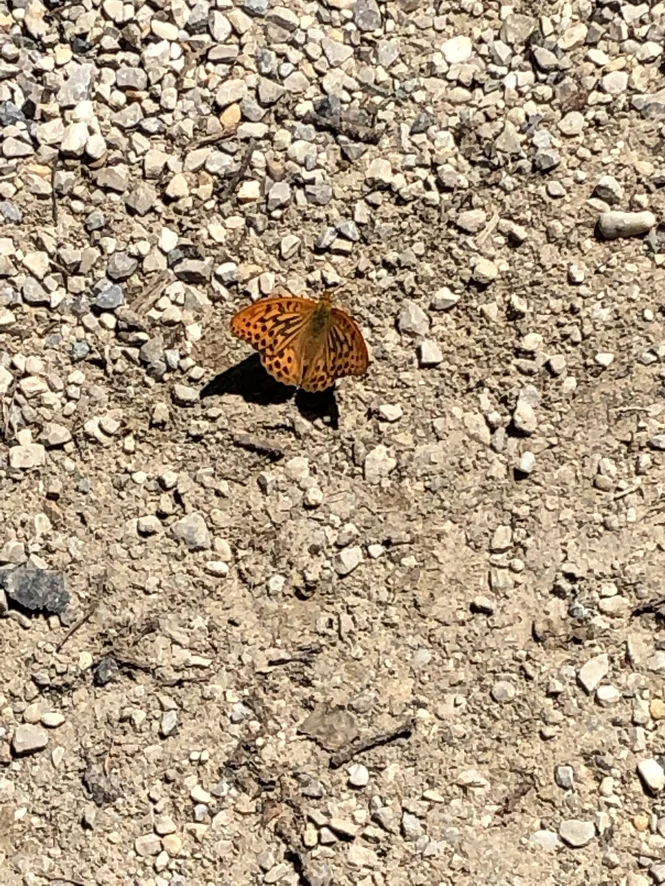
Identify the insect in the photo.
Argynnis paphia
